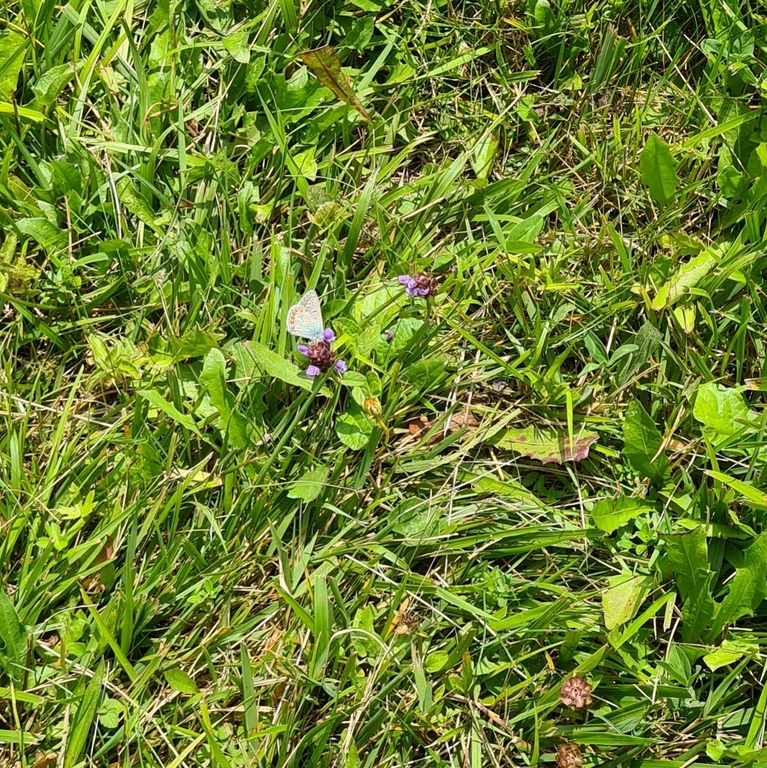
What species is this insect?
Polyommatus icarus
